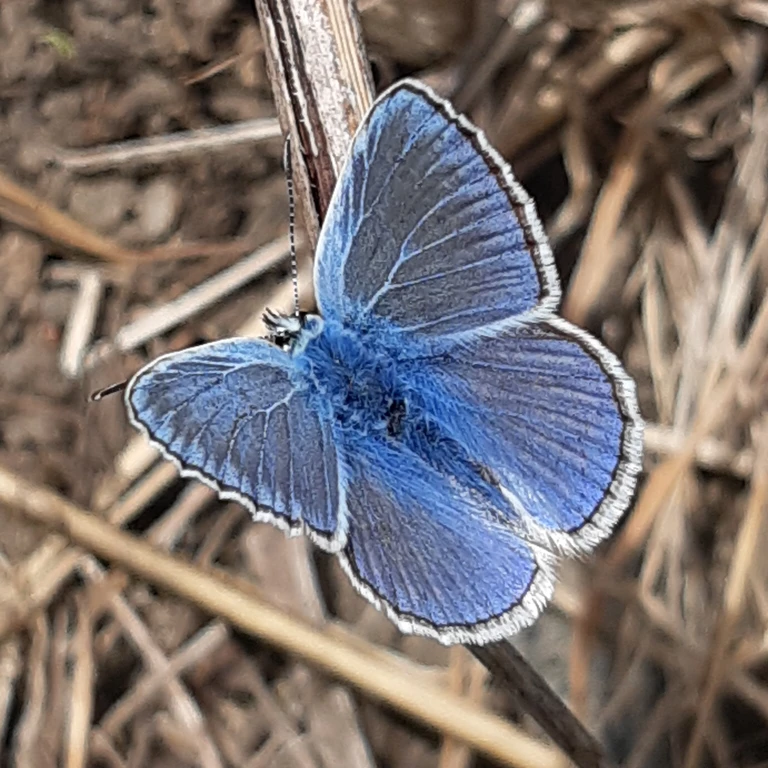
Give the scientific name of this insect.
Polyommatus icarus
